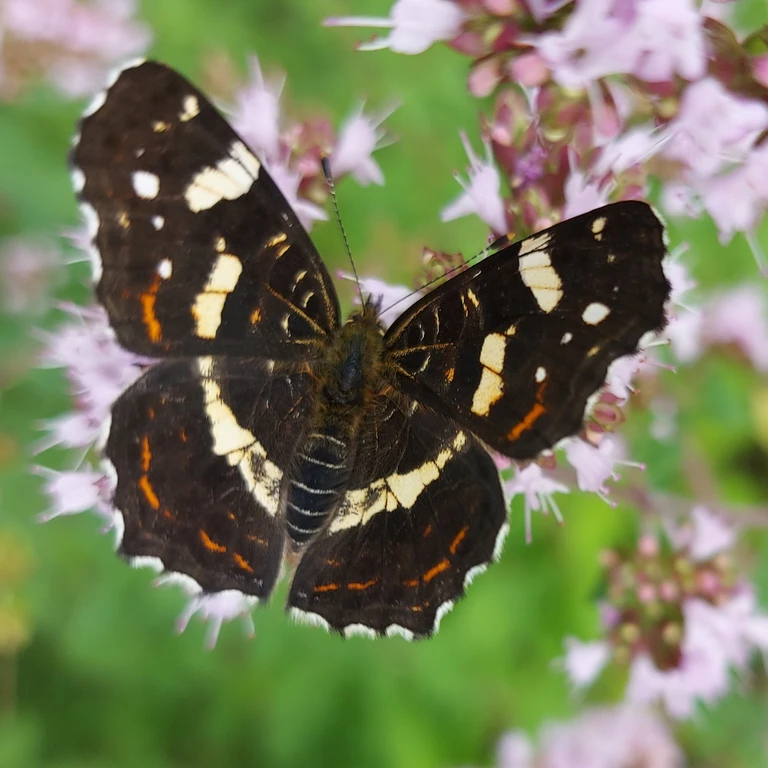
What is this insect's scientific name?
Araschnia levana
